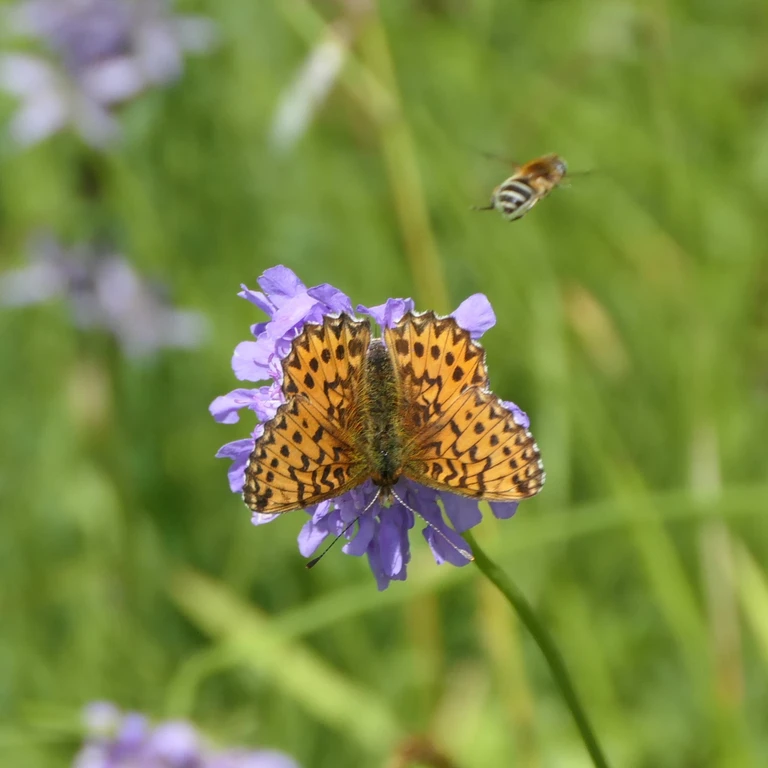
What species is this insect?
Boloria titania
